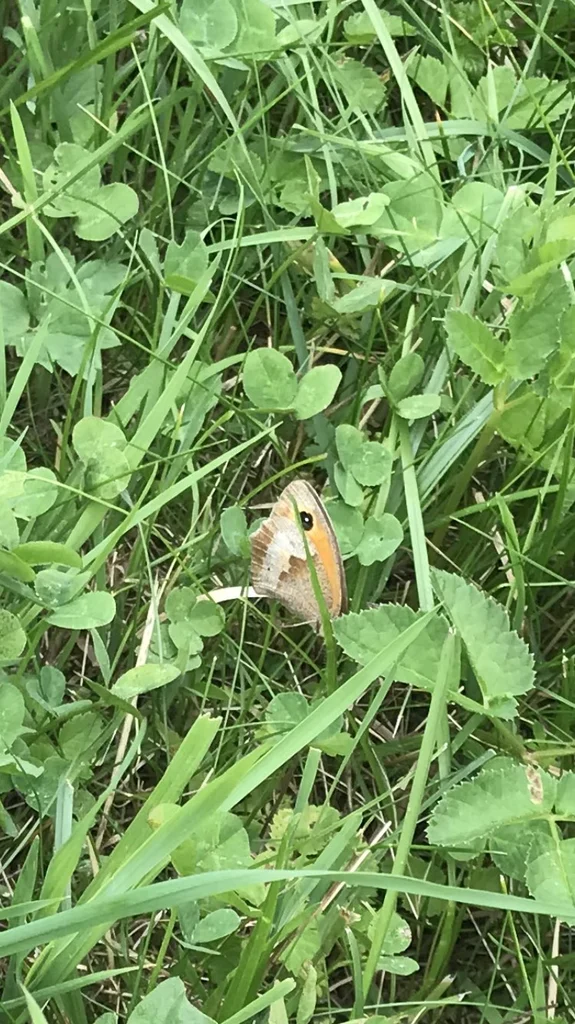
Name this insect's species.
Maniola jurtina
